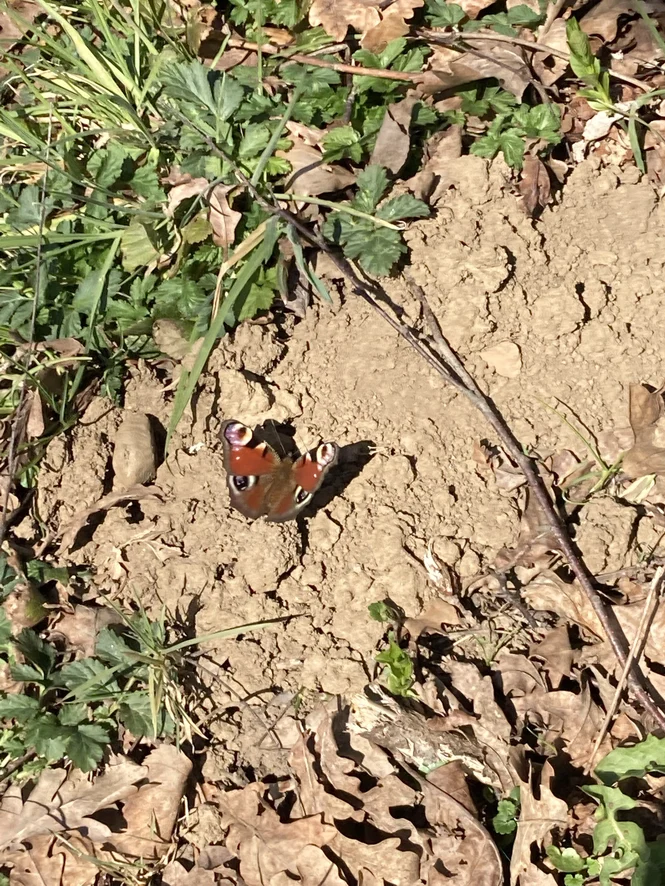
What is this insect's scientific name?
Aglais io
